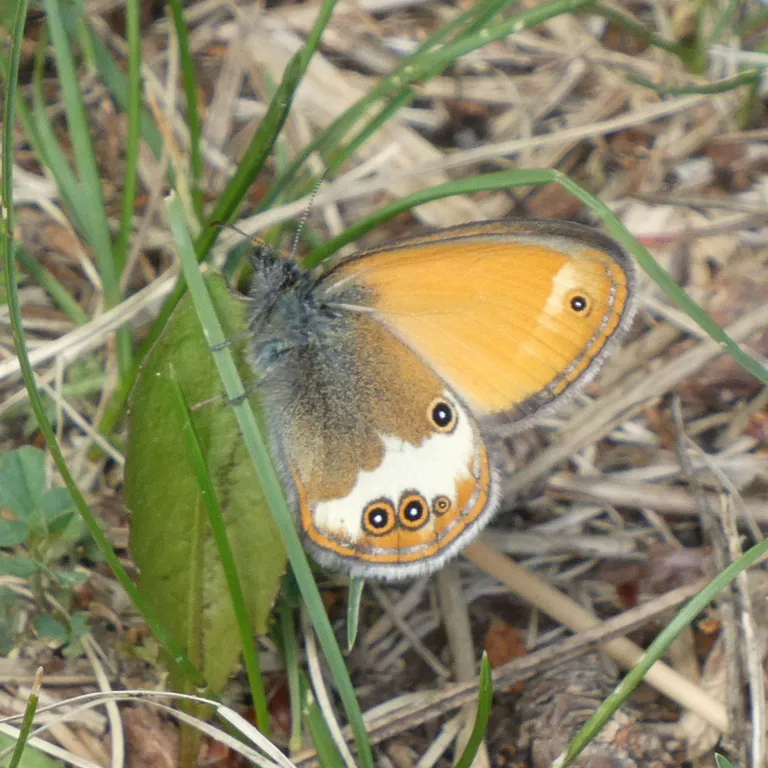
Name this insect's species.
Coenonympha arcania
